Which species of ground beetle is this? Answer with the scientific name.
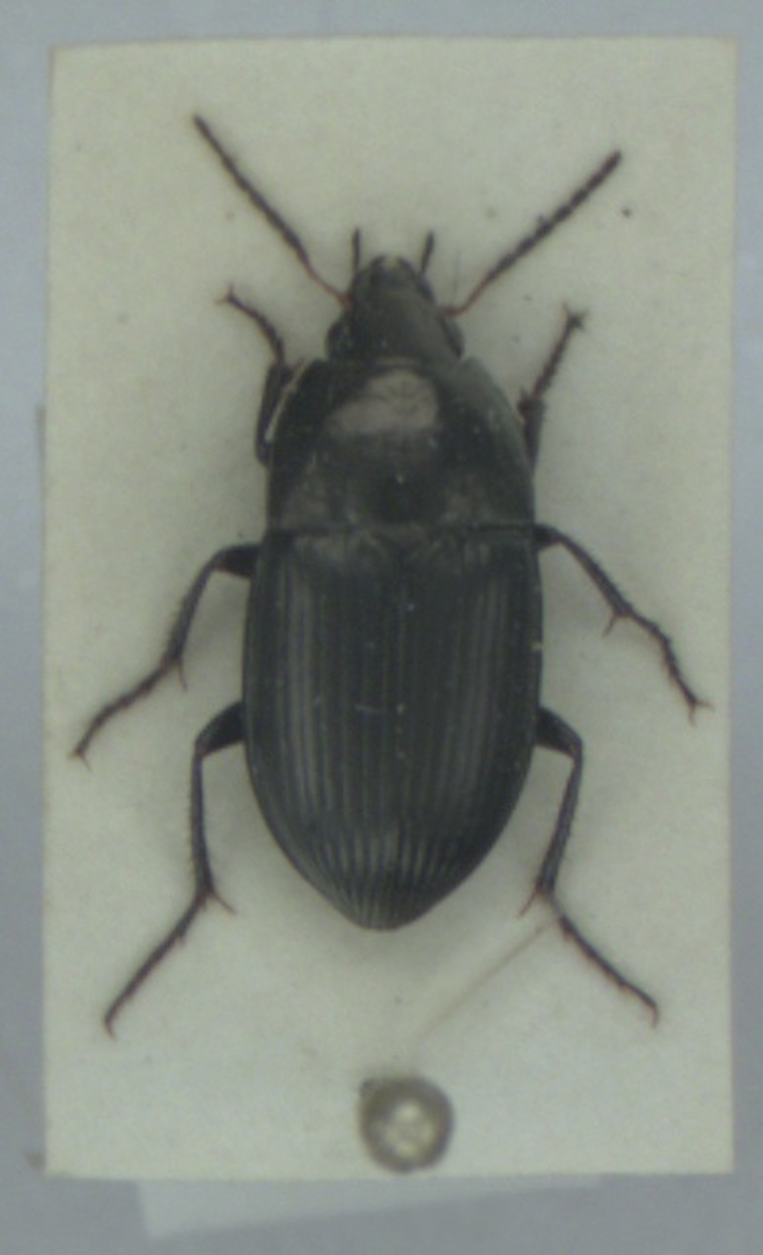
Amara ovata
